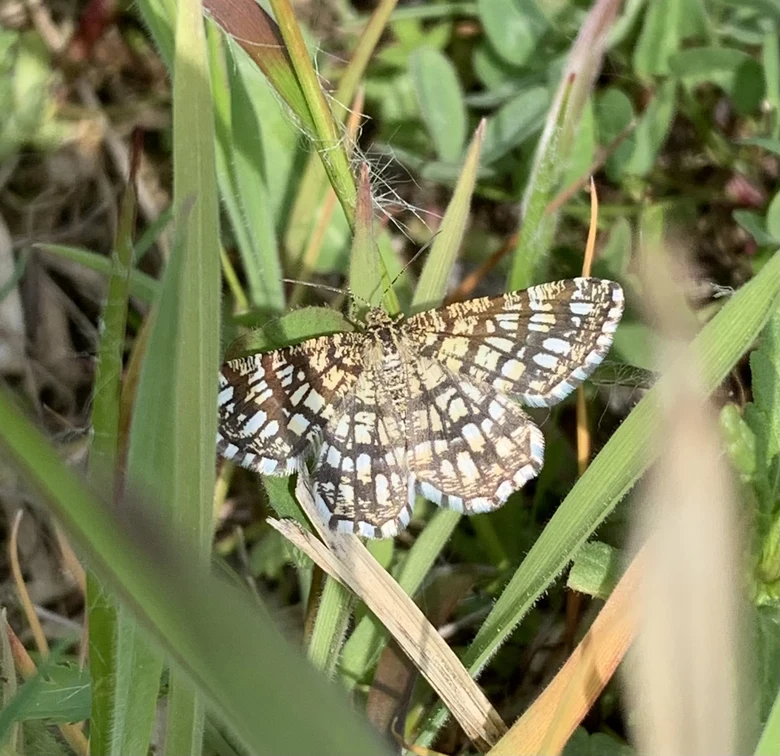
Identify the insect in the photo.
Chiasmia clathrata
